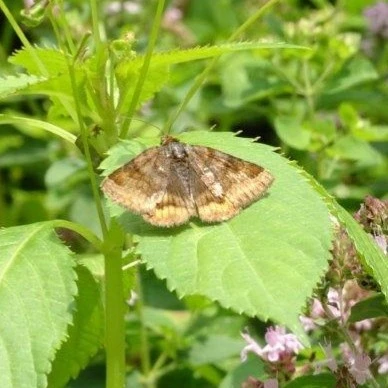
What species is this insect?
Euclidia glyphica
